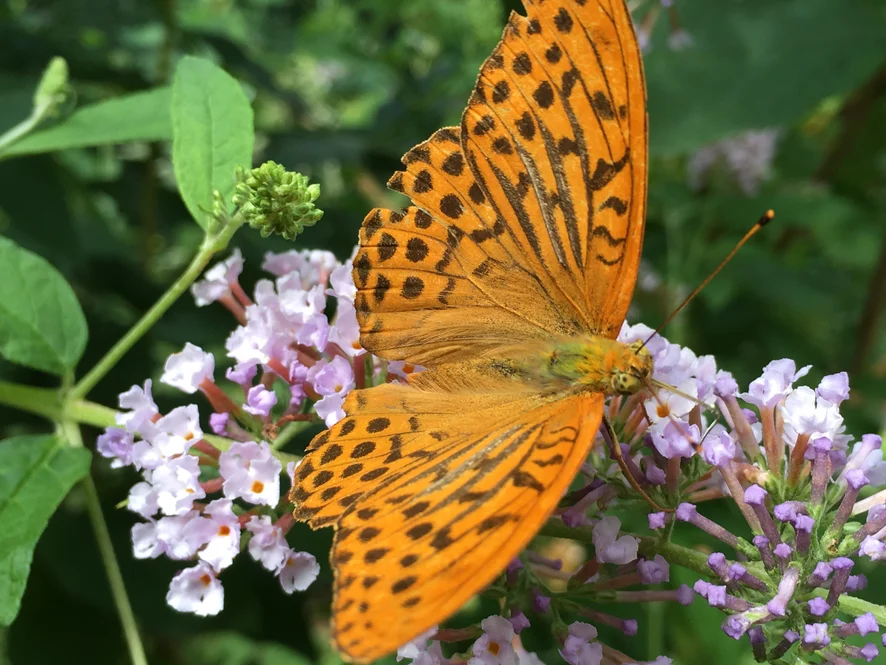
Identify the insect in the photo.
Argynnis paphia
